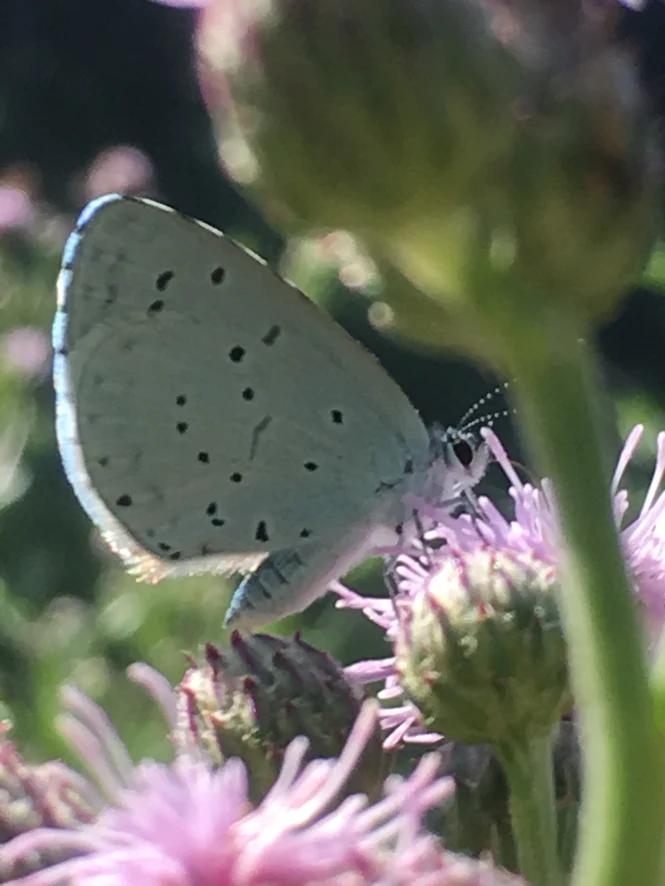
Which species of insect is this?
Celastrina argiolus
